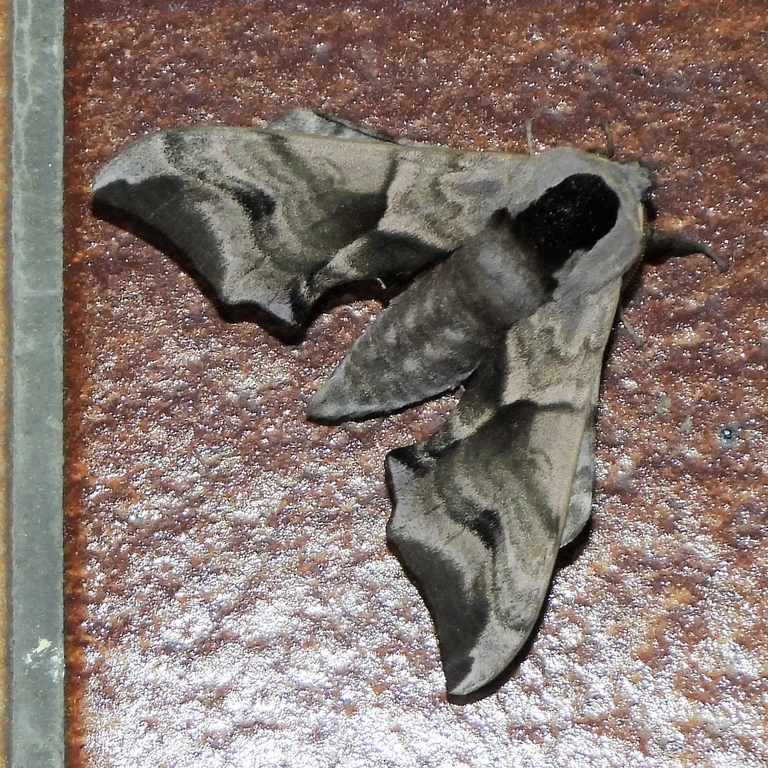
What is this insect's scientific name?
Smerinthus ocellata
